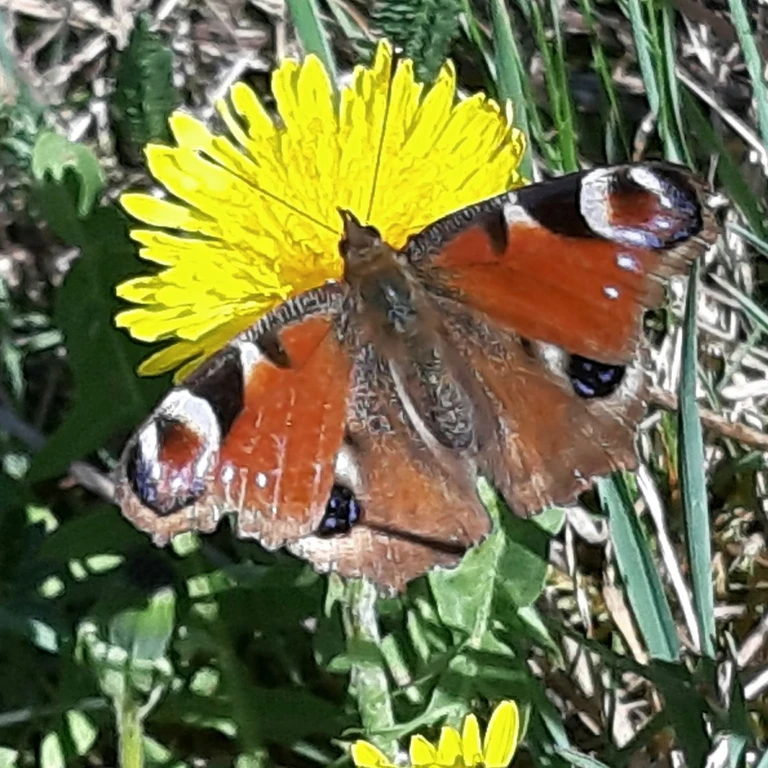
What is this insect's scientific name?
Aglais io
